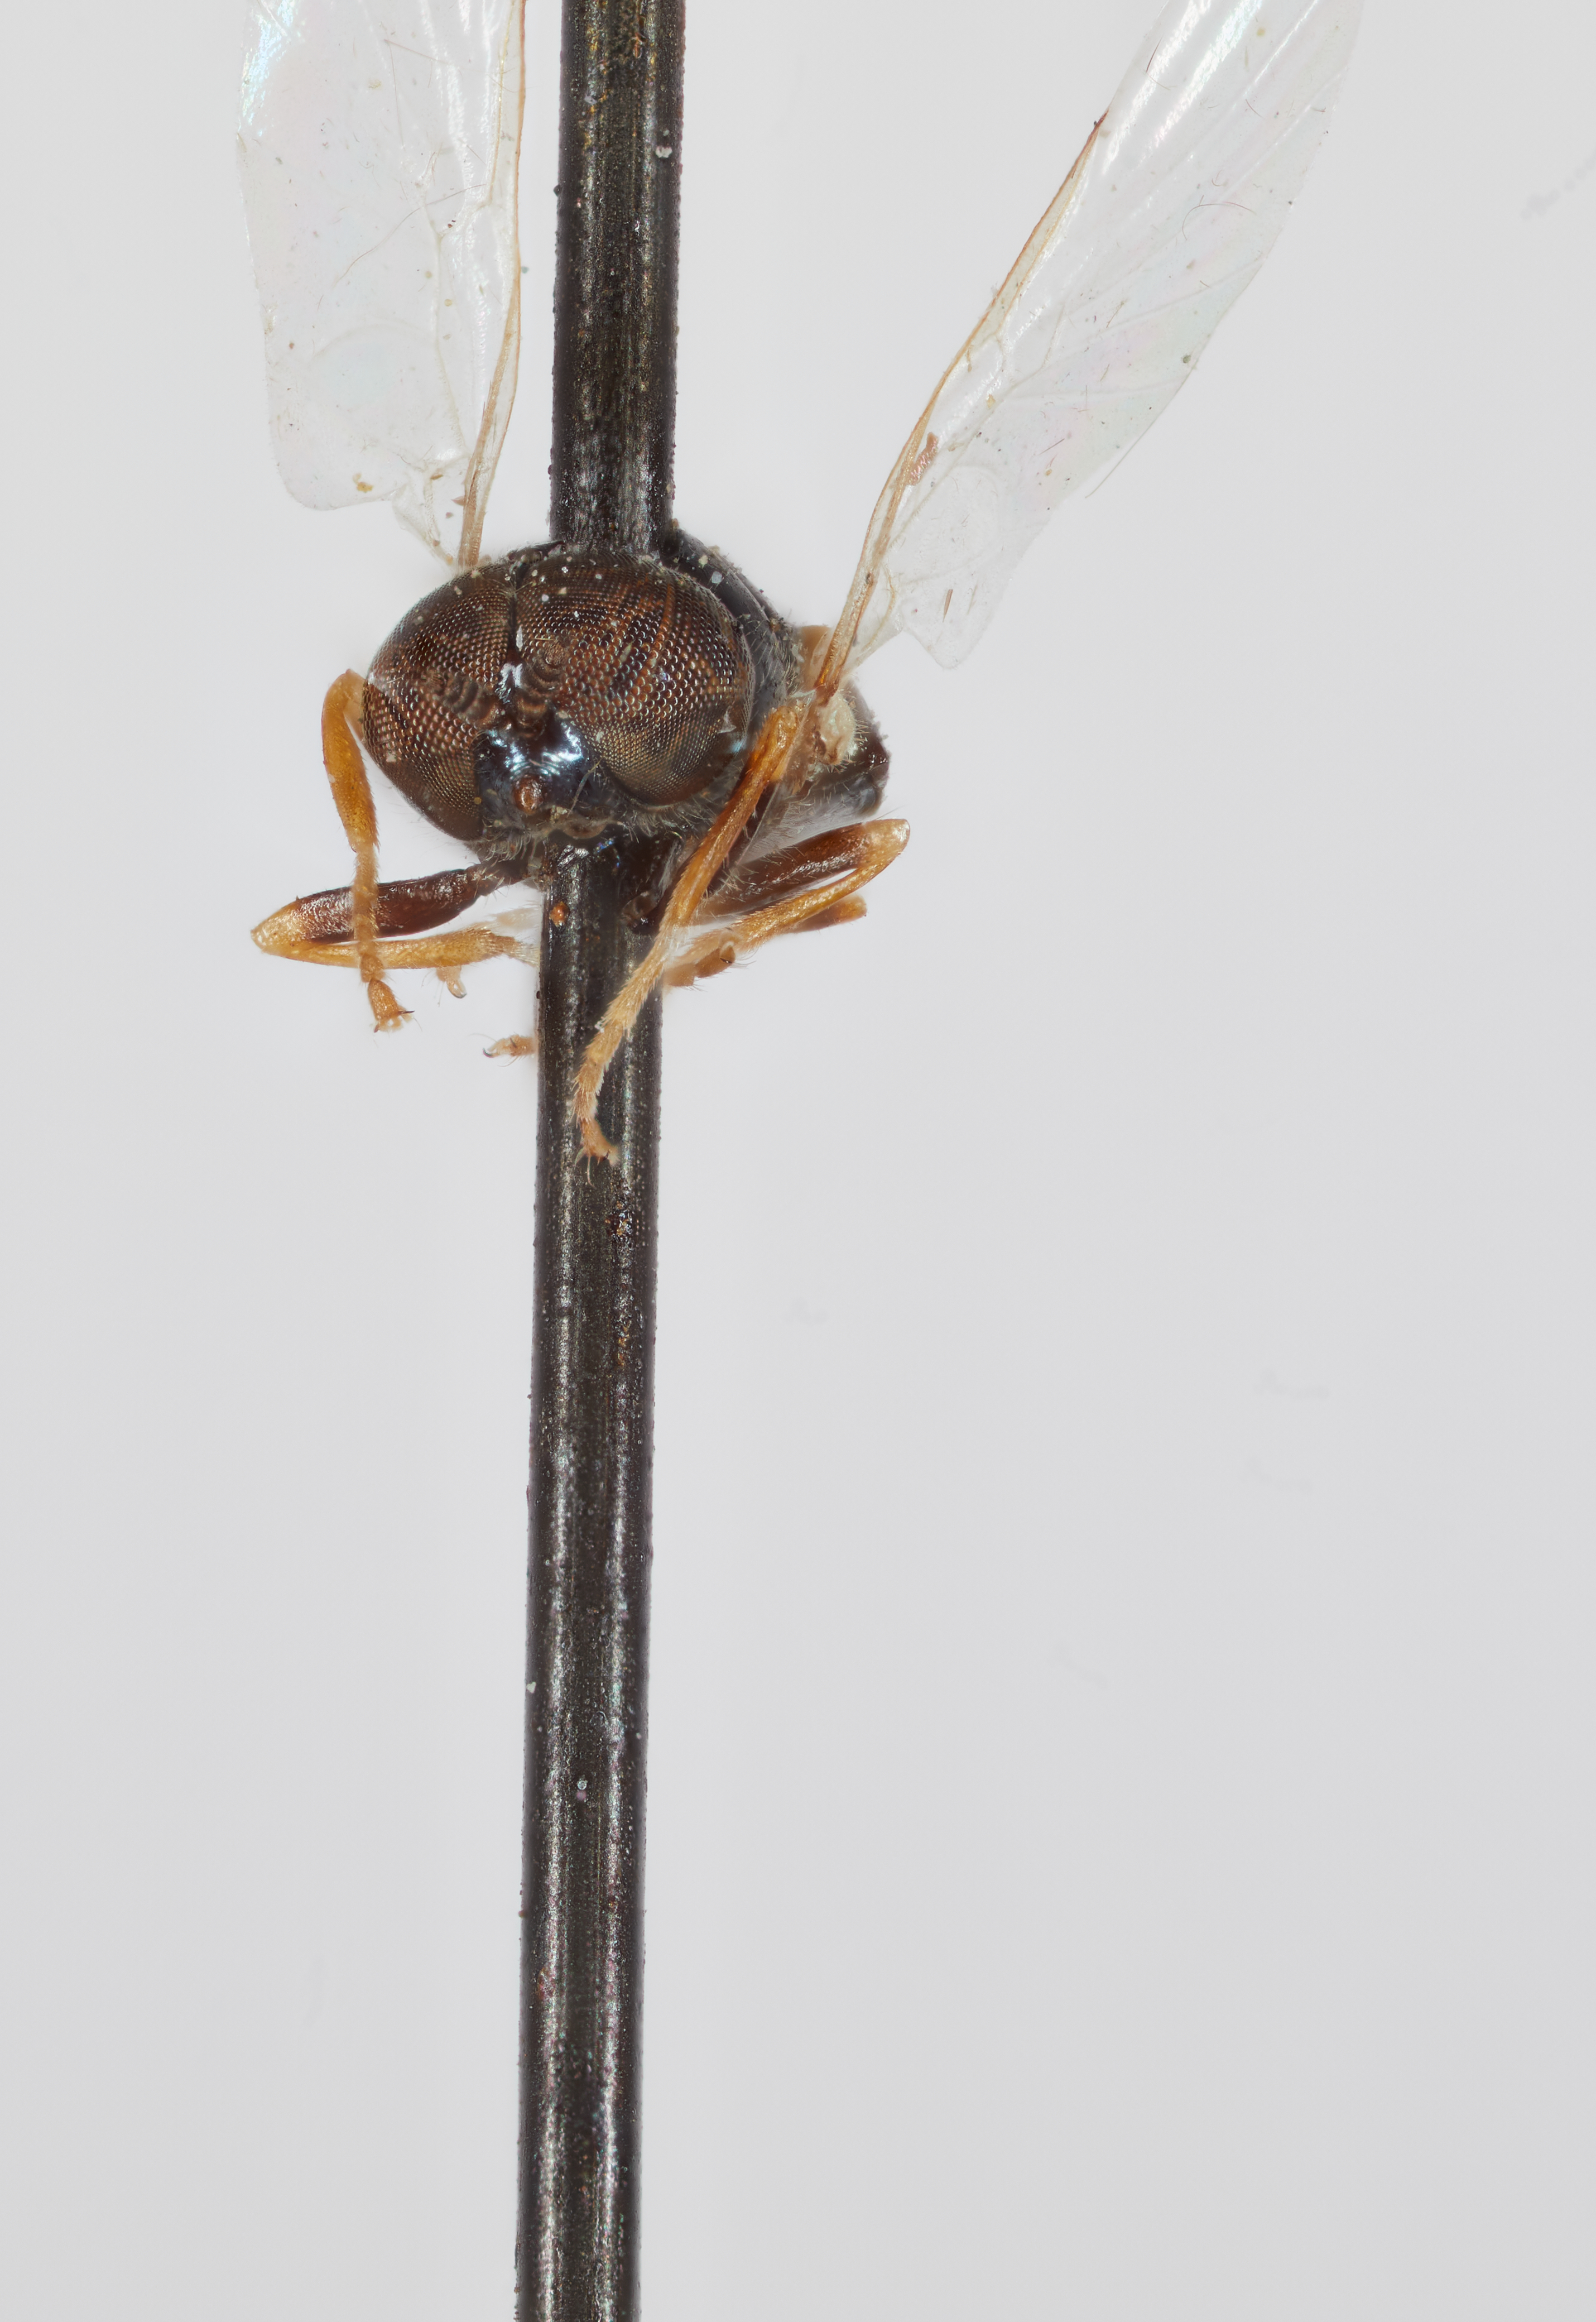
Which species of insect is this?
Nemotelus nevadensis
